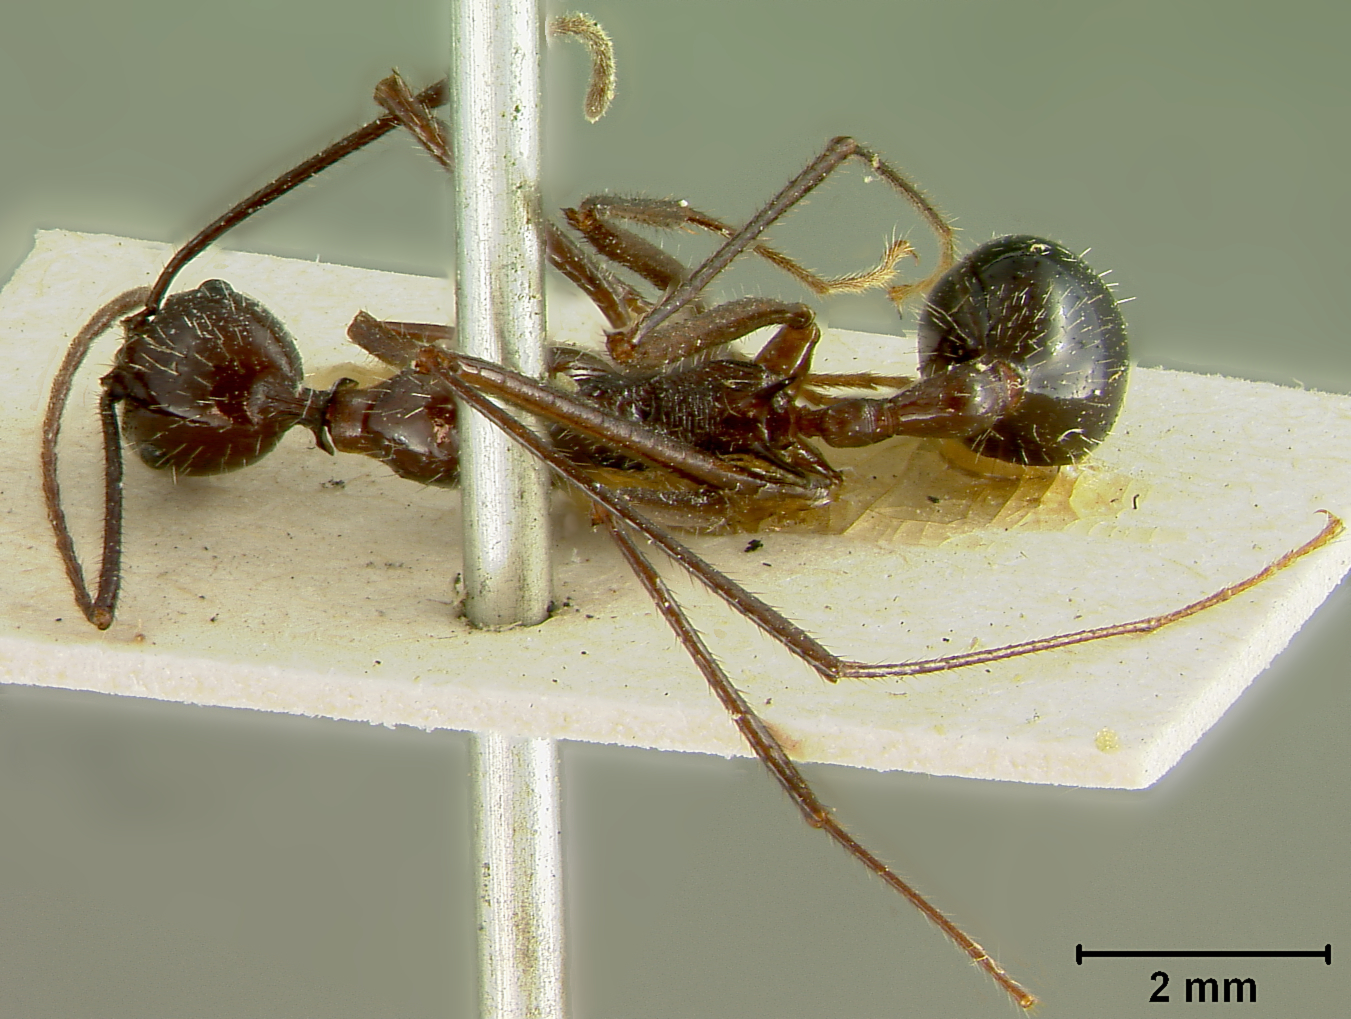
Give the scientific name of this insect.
Ischnomyrmex gonacantha
